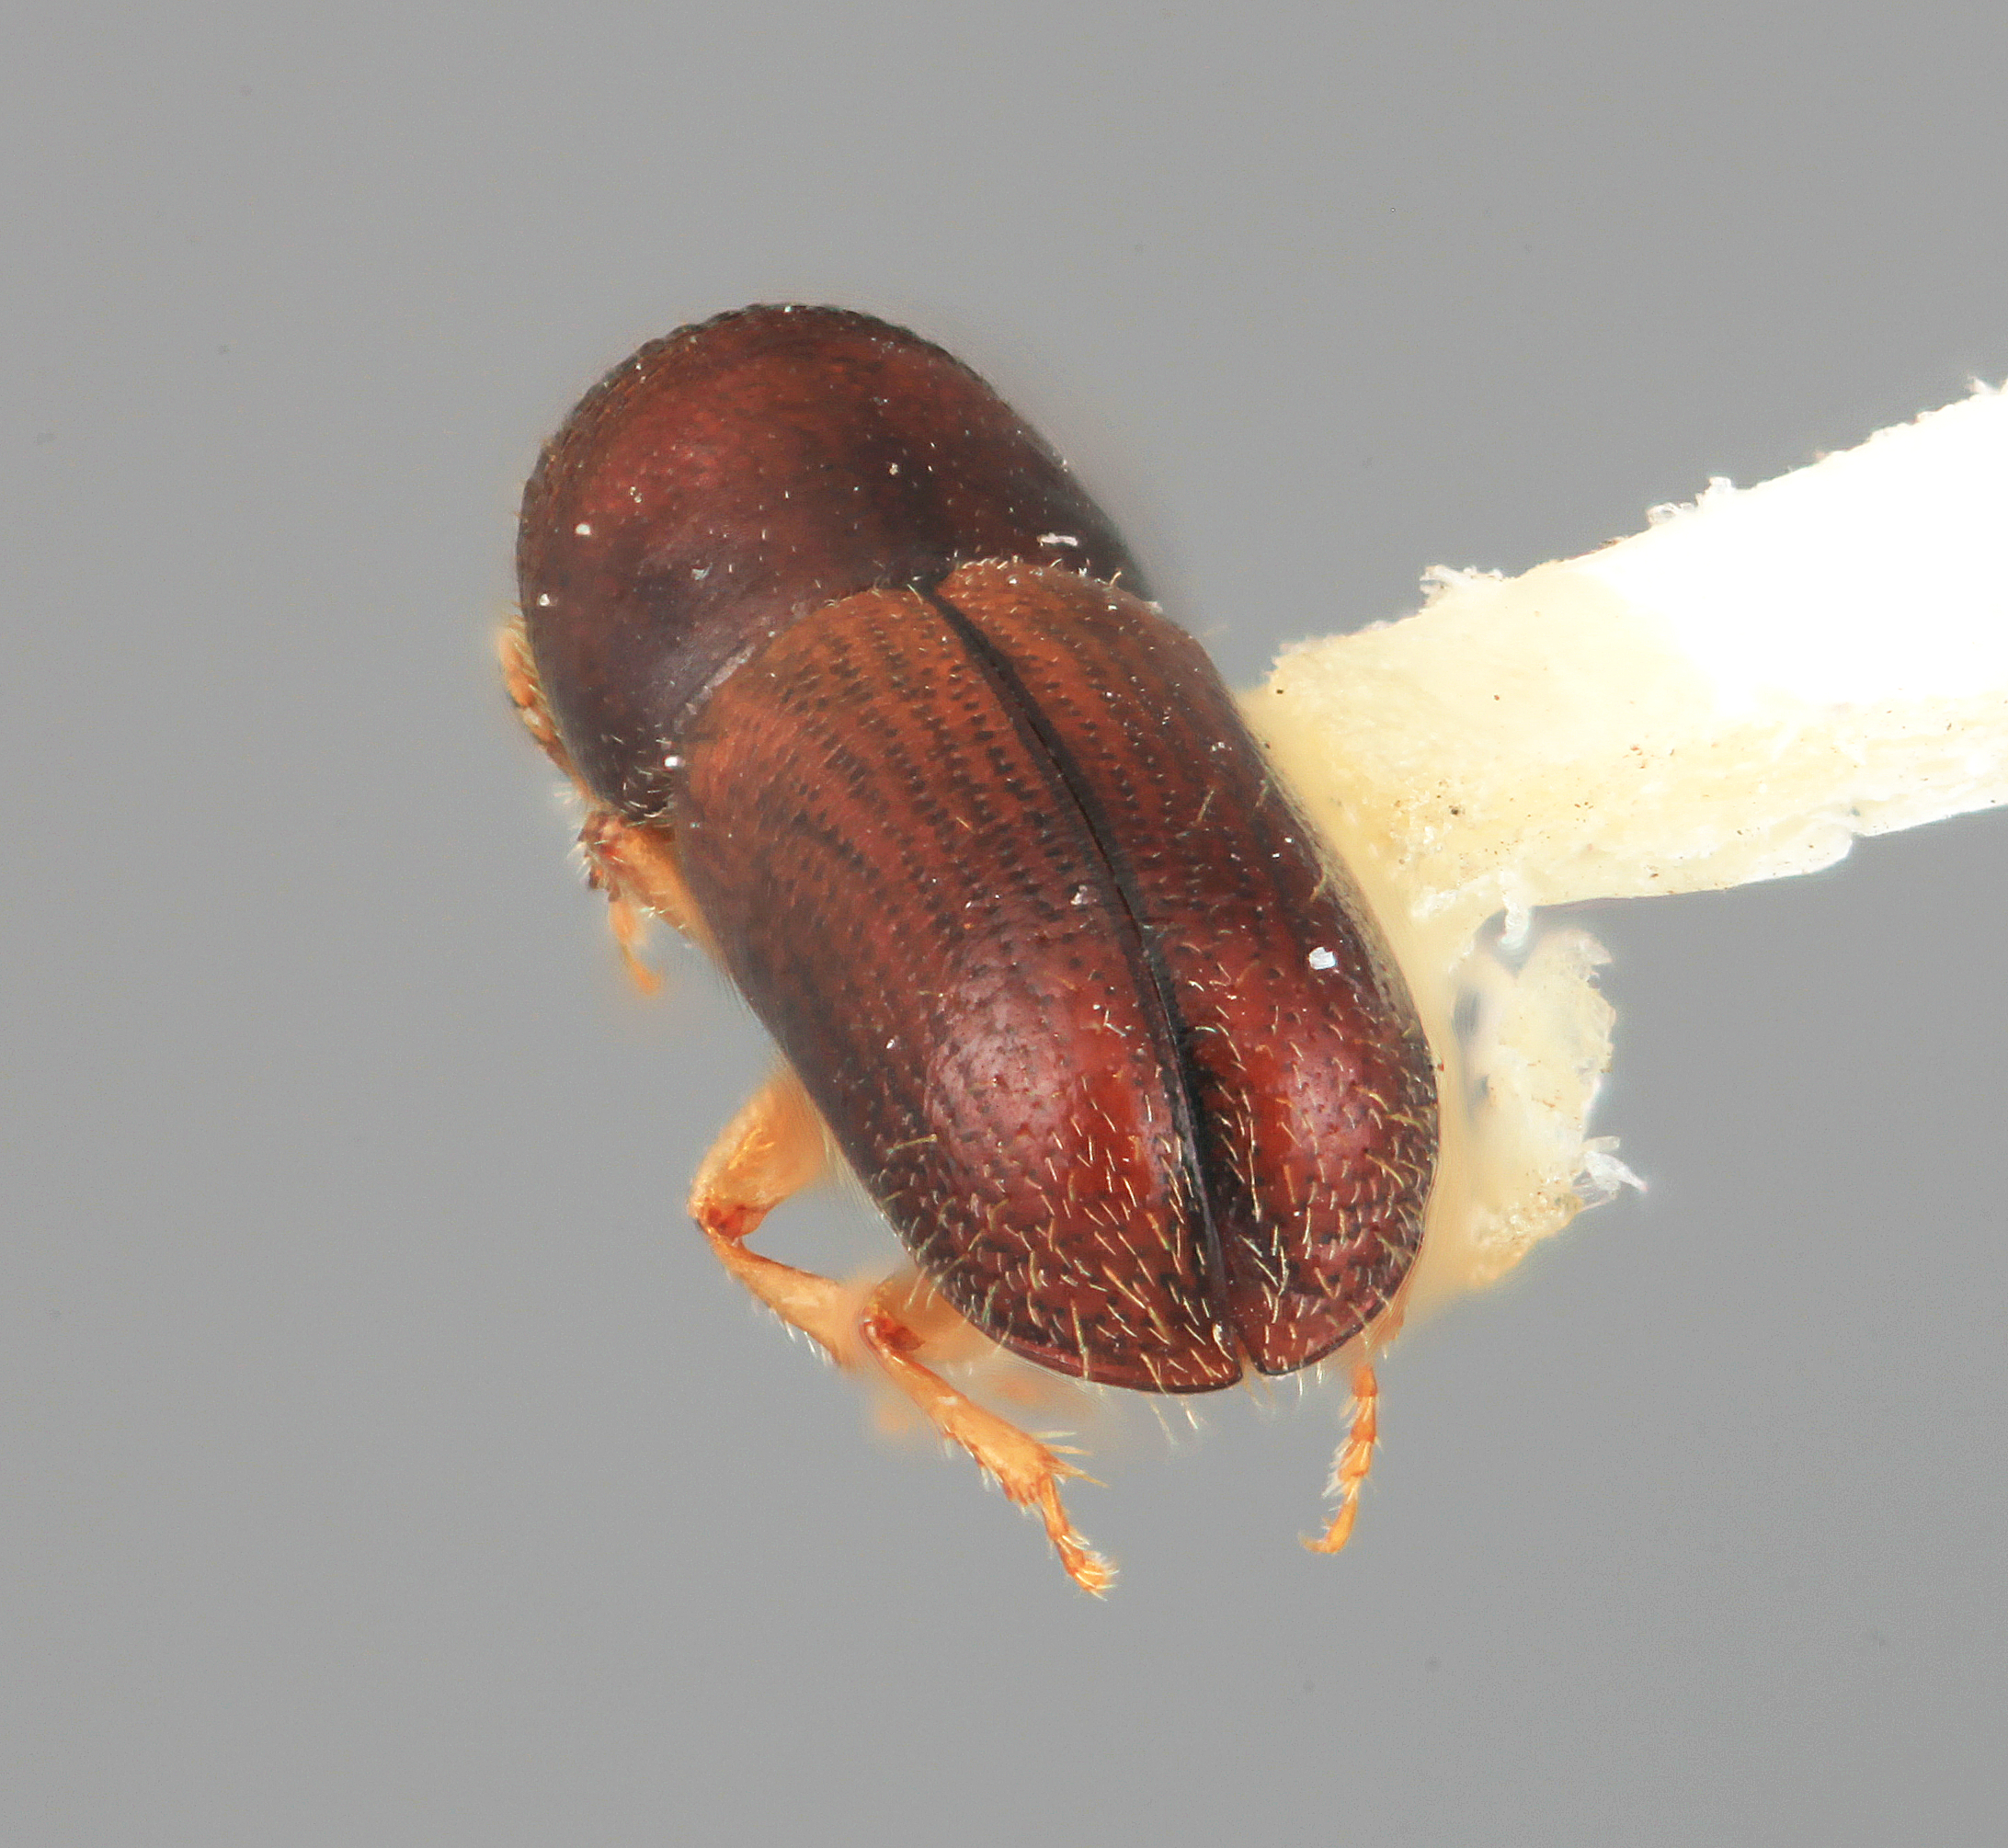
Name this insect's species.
Gnathotrichus perniciosus
